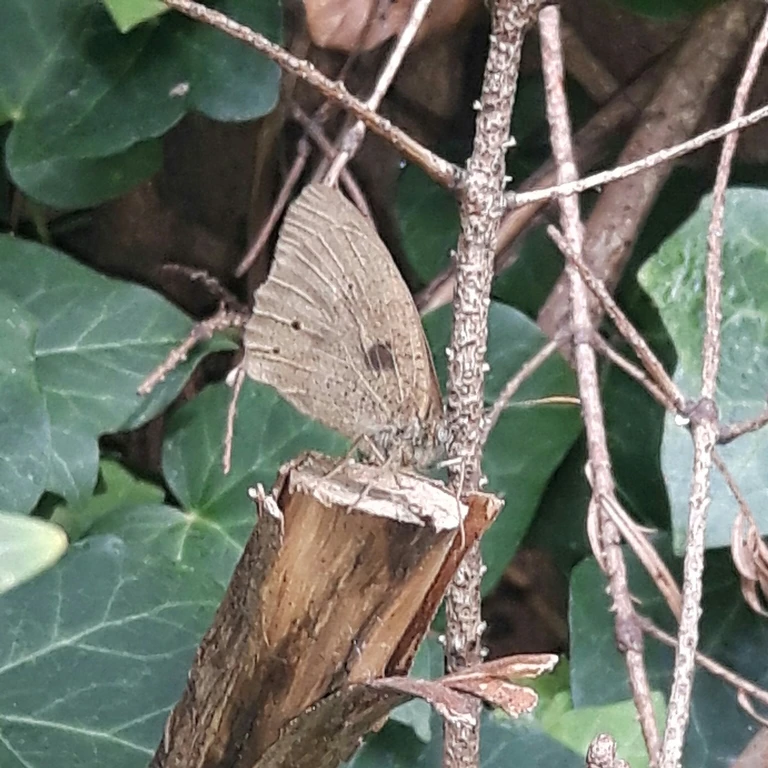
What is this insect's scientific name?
Maniola jurtina
